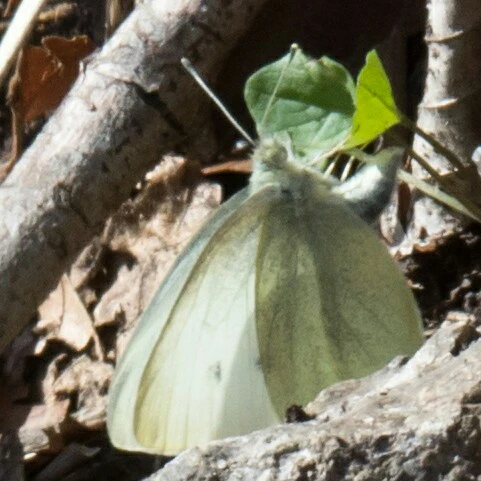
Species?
Pieris rapae
